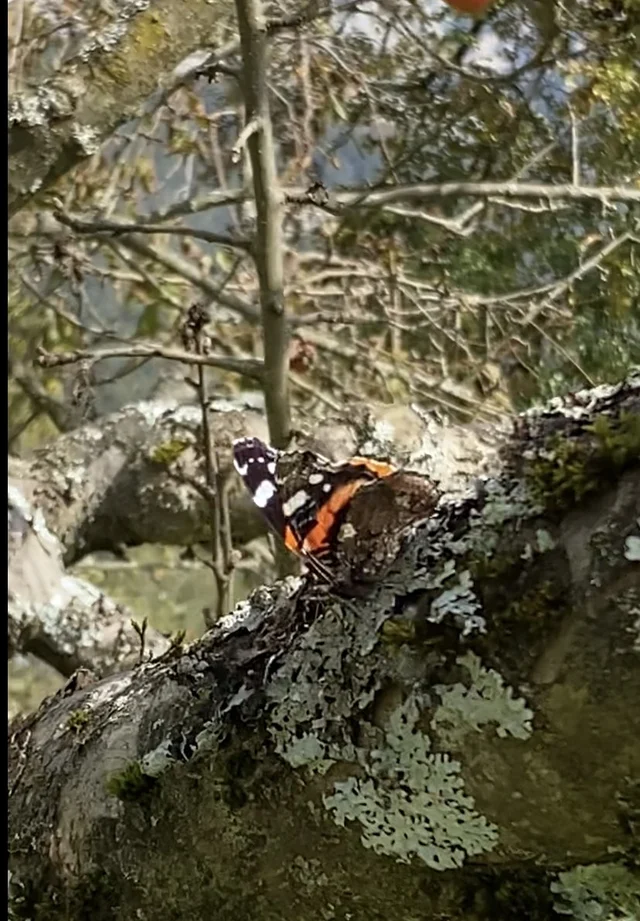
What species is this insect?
Vanessa atalanta
